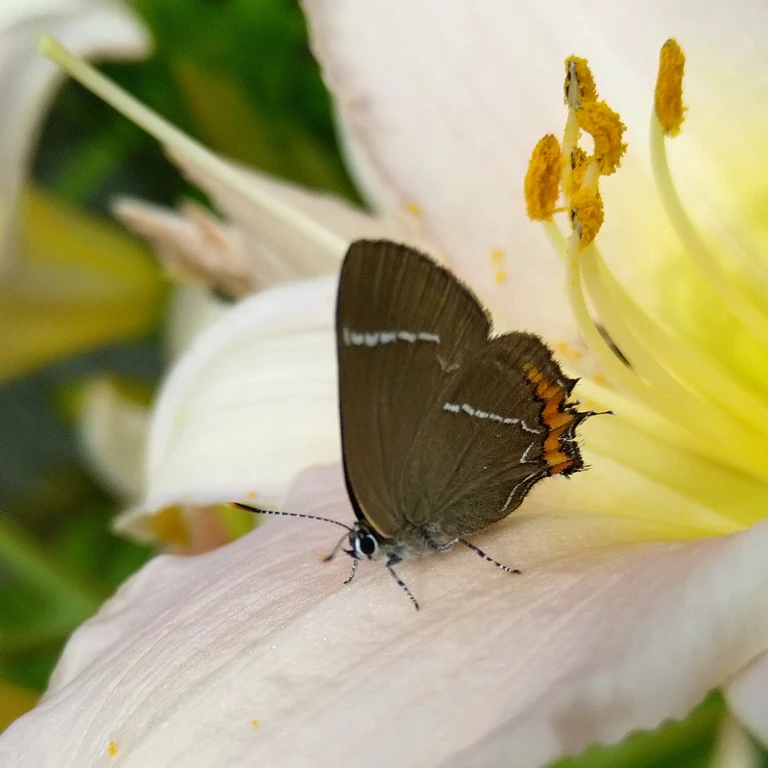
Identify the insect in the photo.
Satyrium w-album
